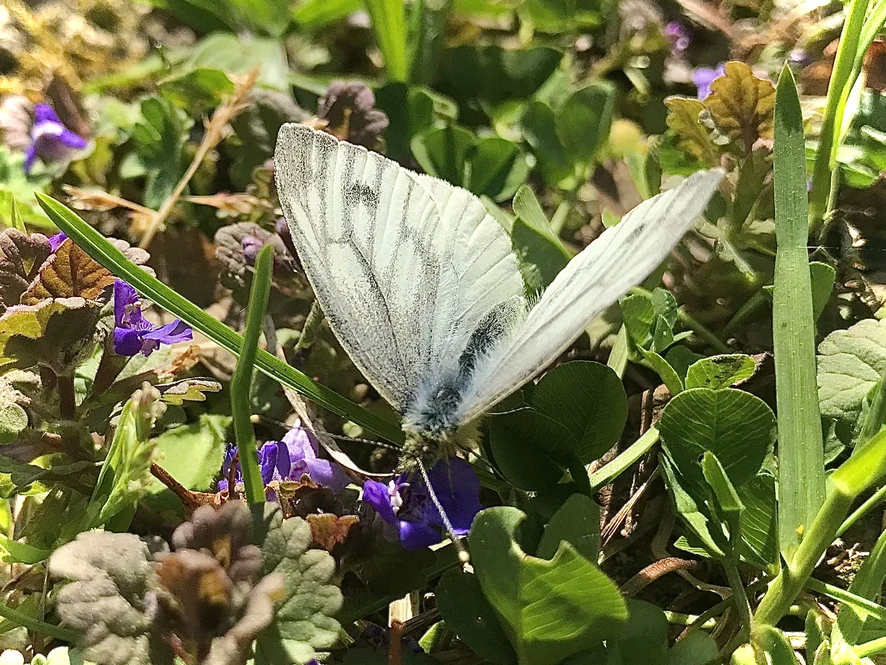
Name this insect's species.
Pieris napi
